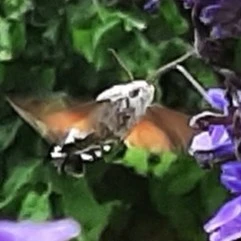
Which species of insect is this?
Macroglossum stellatarum
